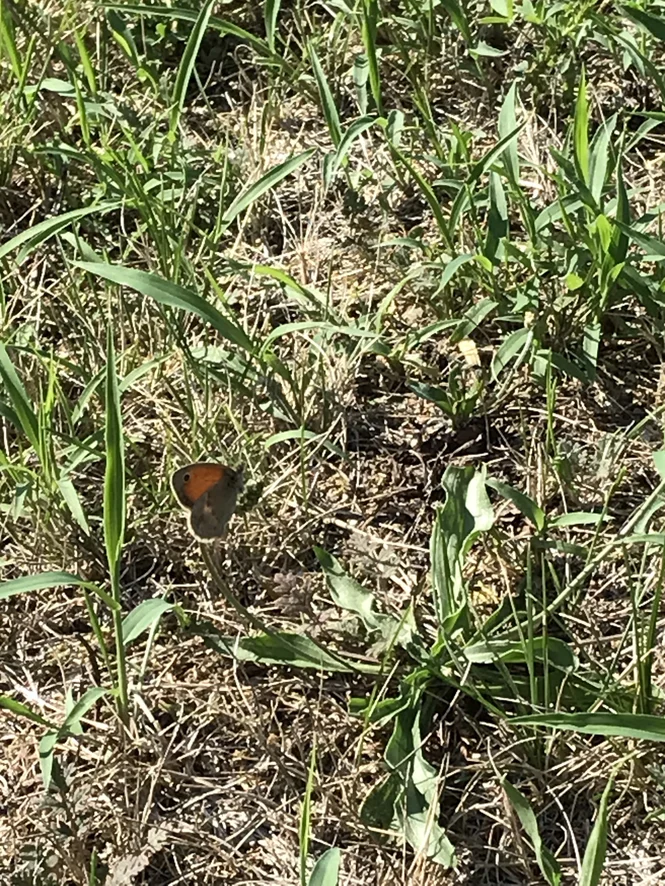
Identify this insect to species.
Coenonympha pamphilus
